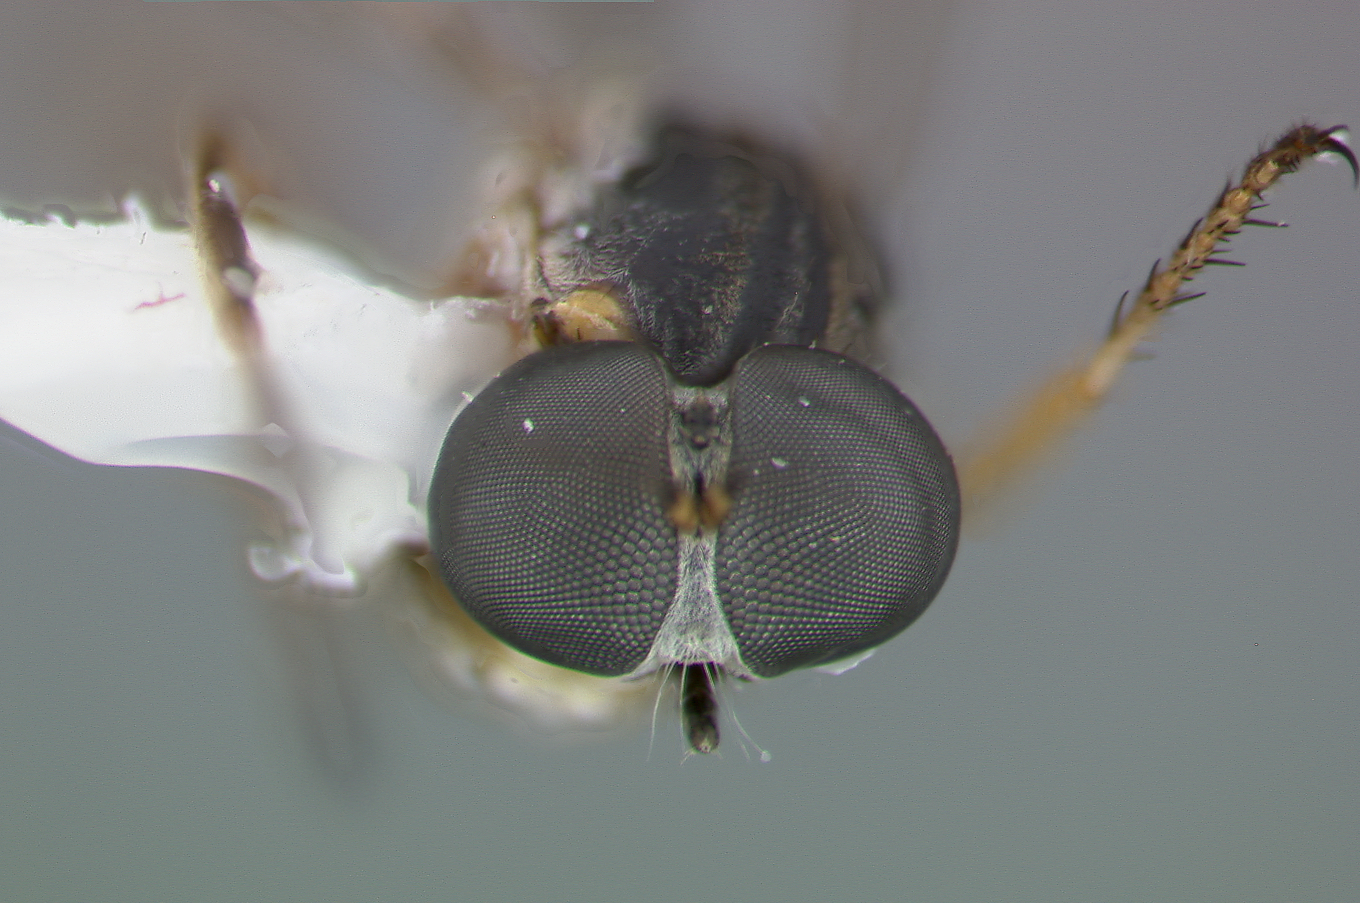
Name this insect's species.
Leptogaster lineatus
